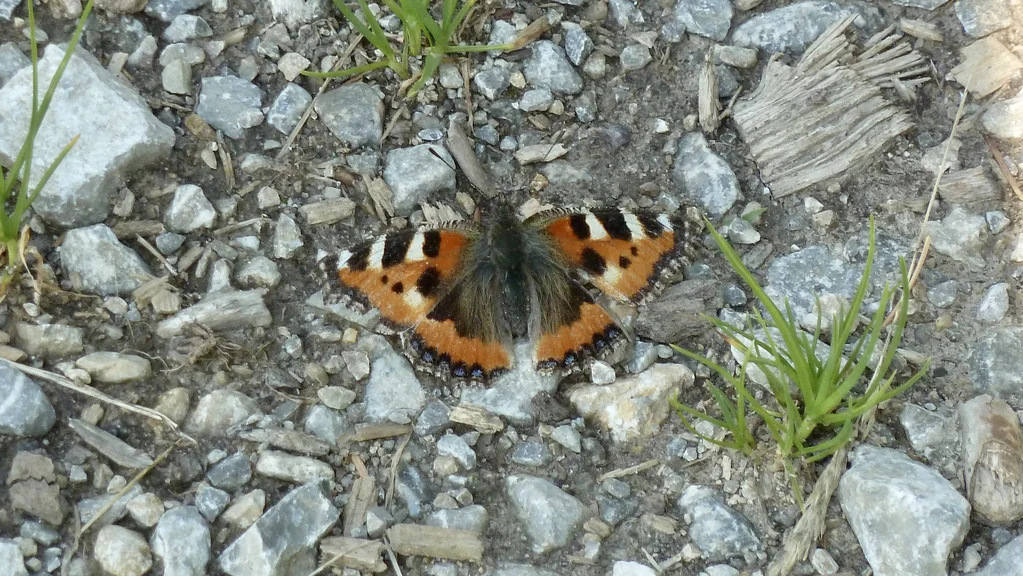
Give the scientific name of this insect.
Aglais urticae
